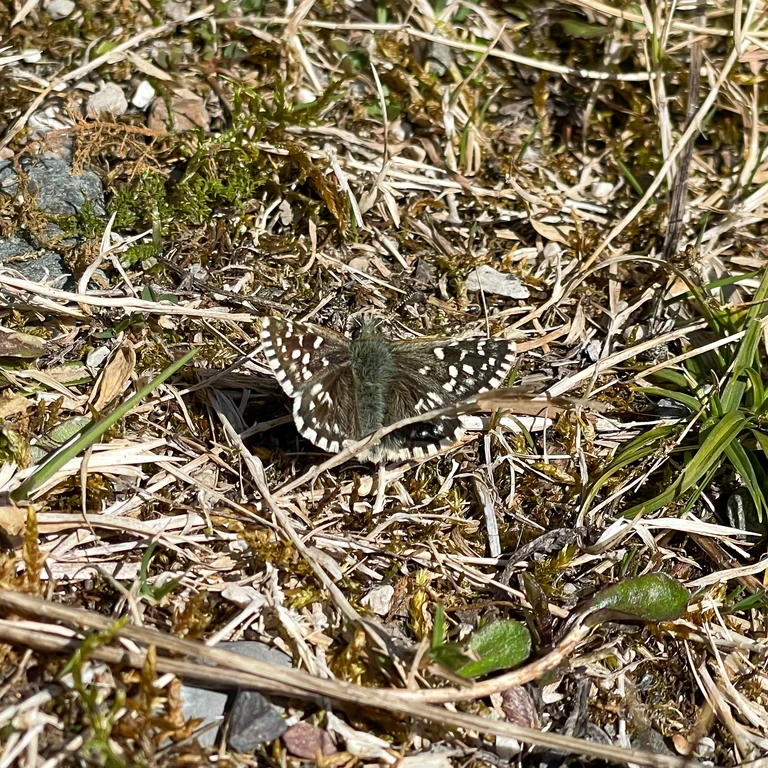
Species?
Pyrgus malvae
